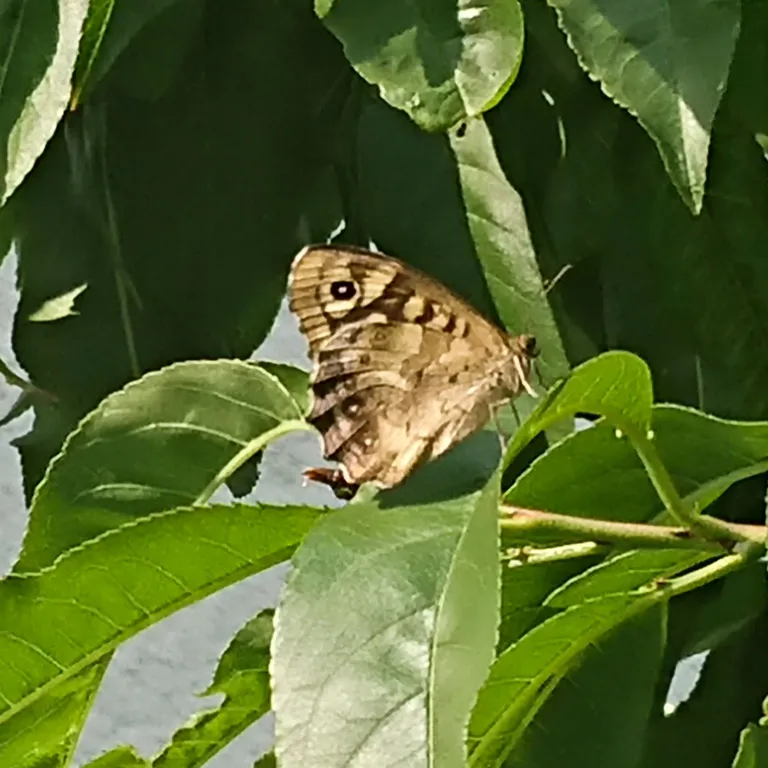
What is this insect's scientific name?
Pararge aegeria
